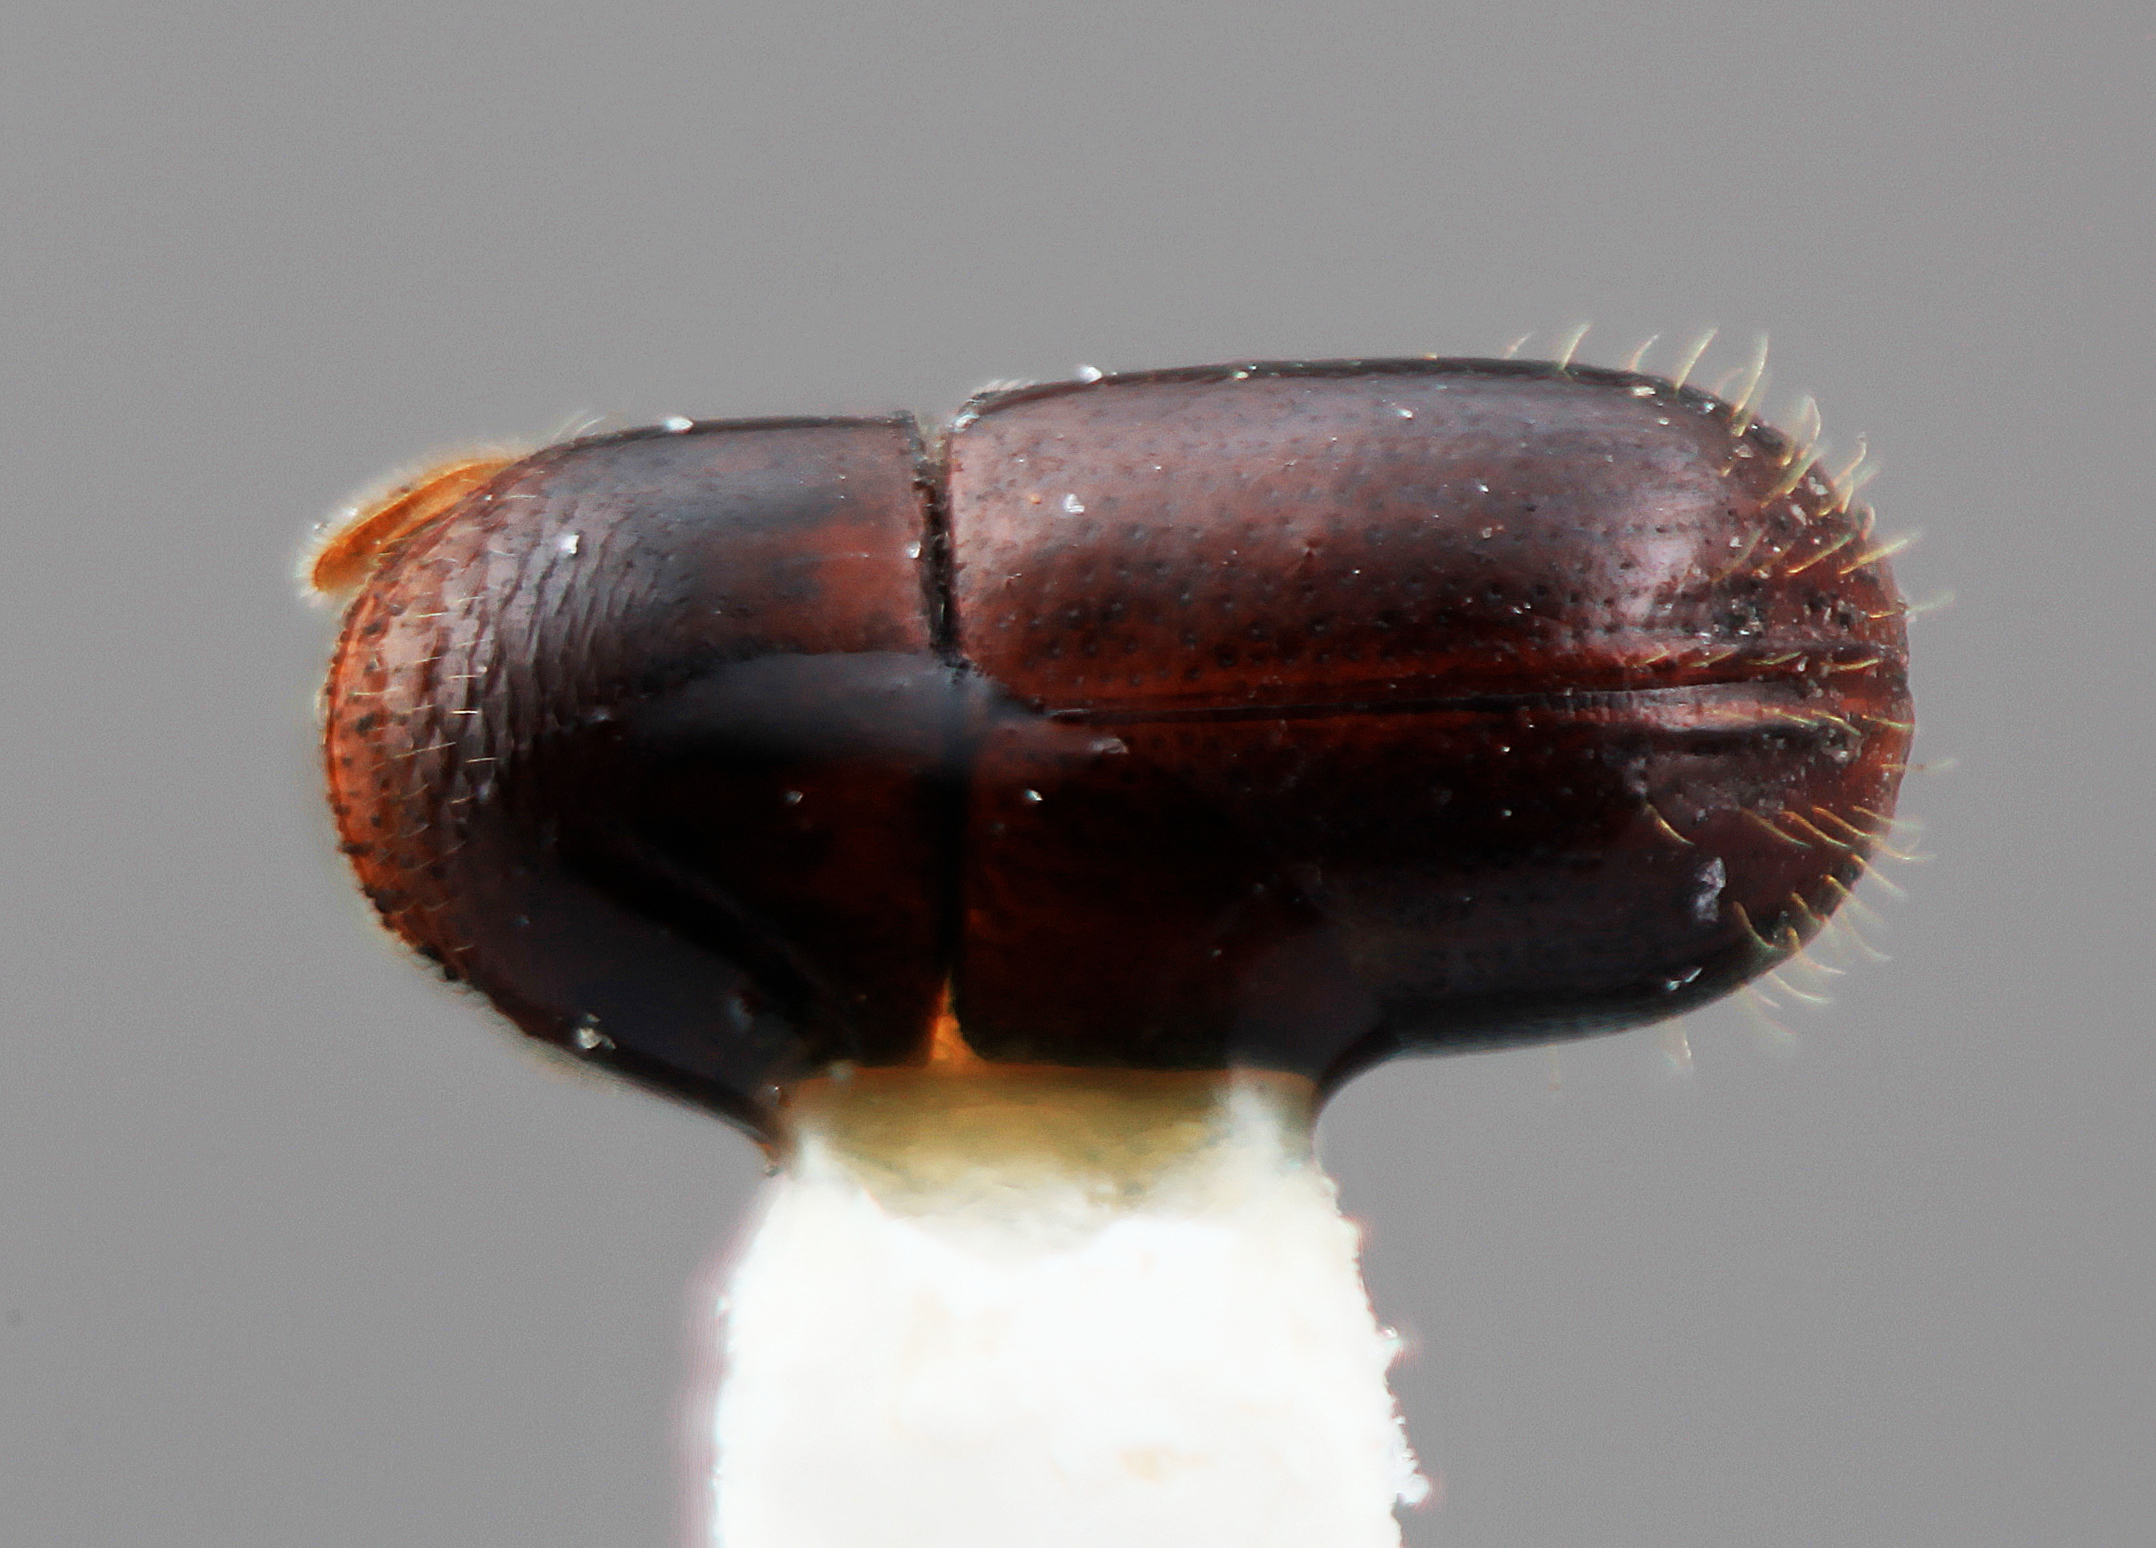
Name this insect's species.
Corthylus pseudovillus
